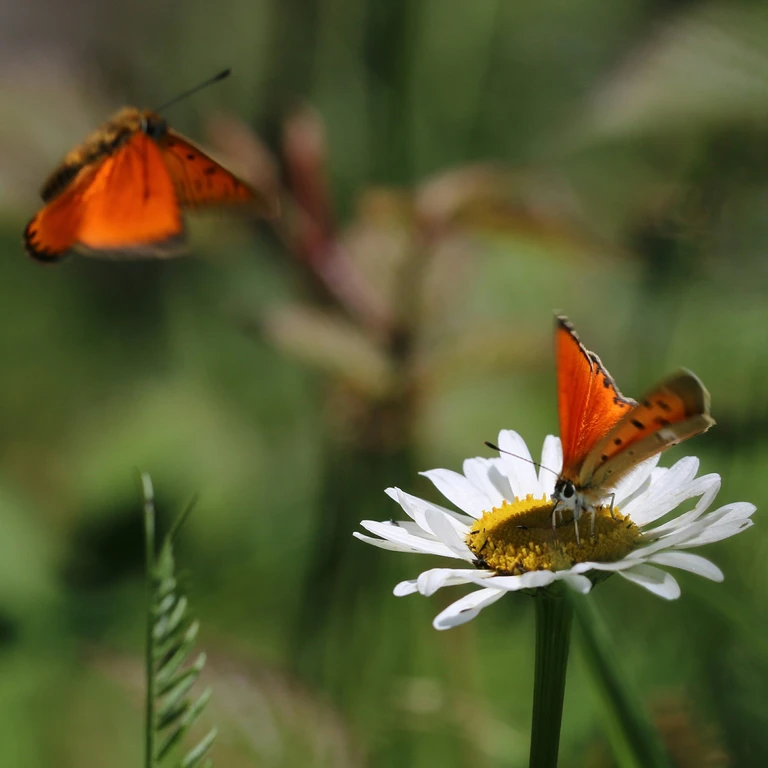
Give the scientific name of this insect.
Lycaena virgaureae
